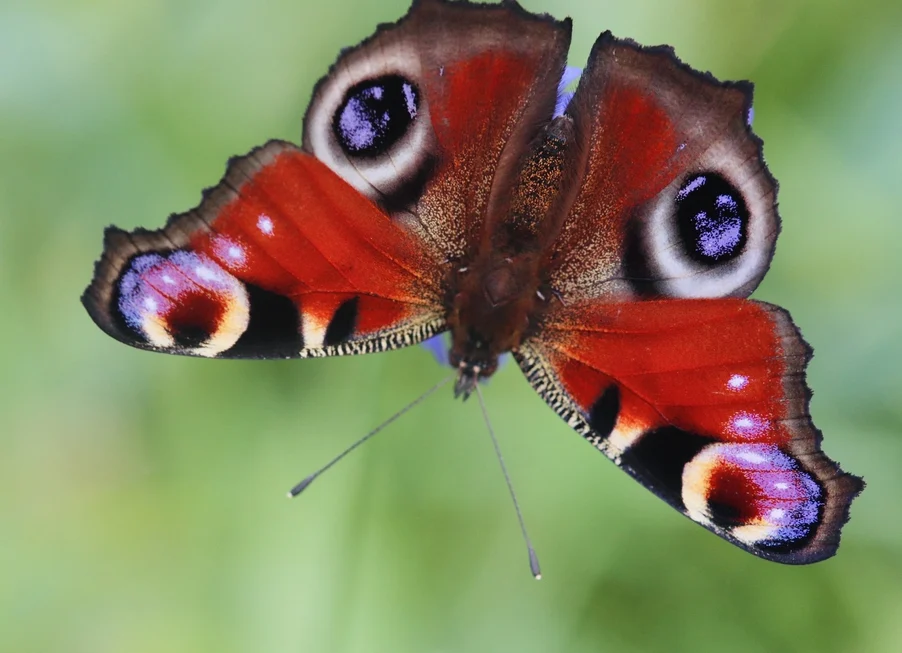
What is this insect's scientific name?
Aglais io
